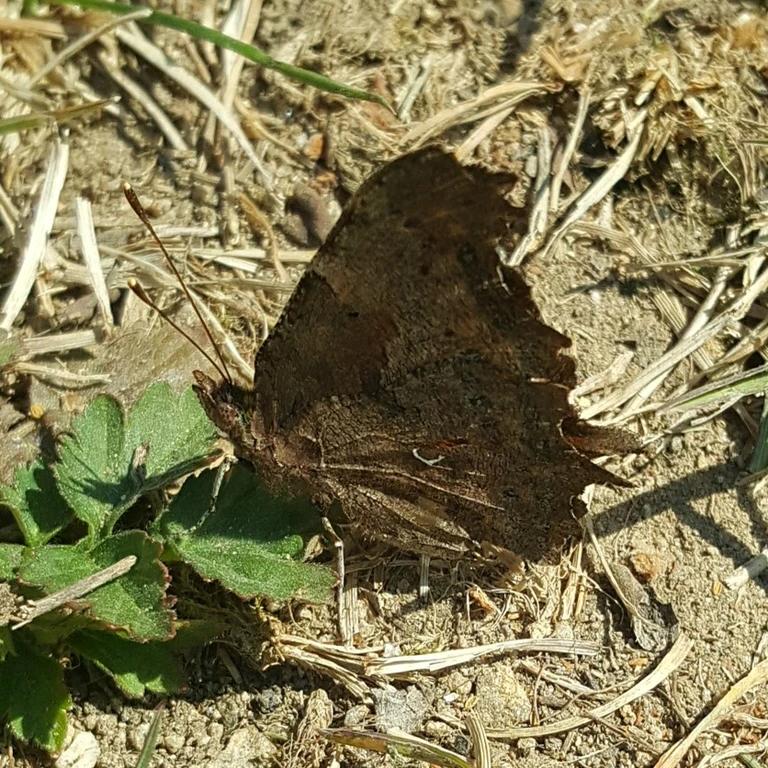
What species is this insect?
Polygonia c-album
